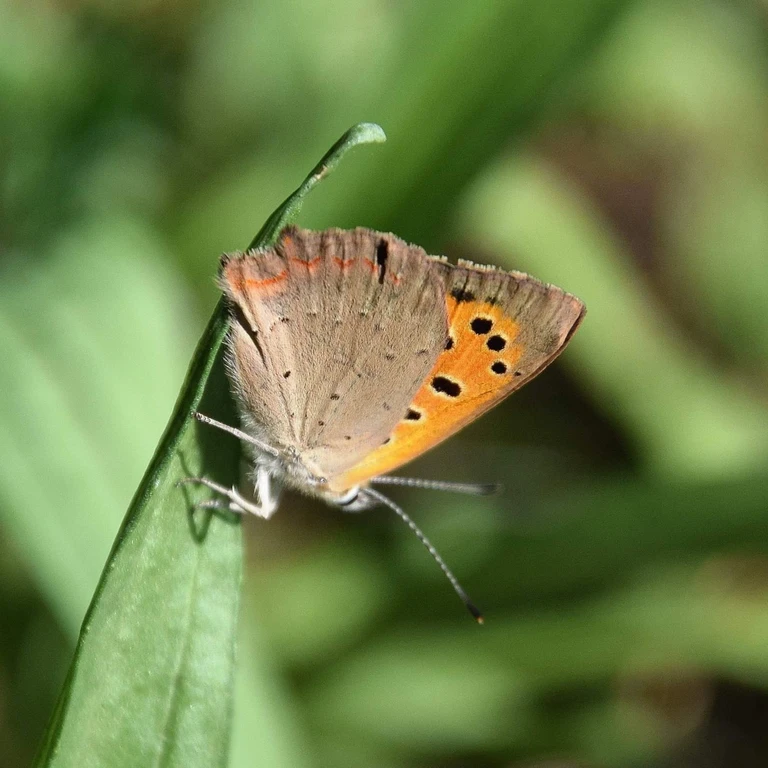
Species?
Lycaena phlaeas
